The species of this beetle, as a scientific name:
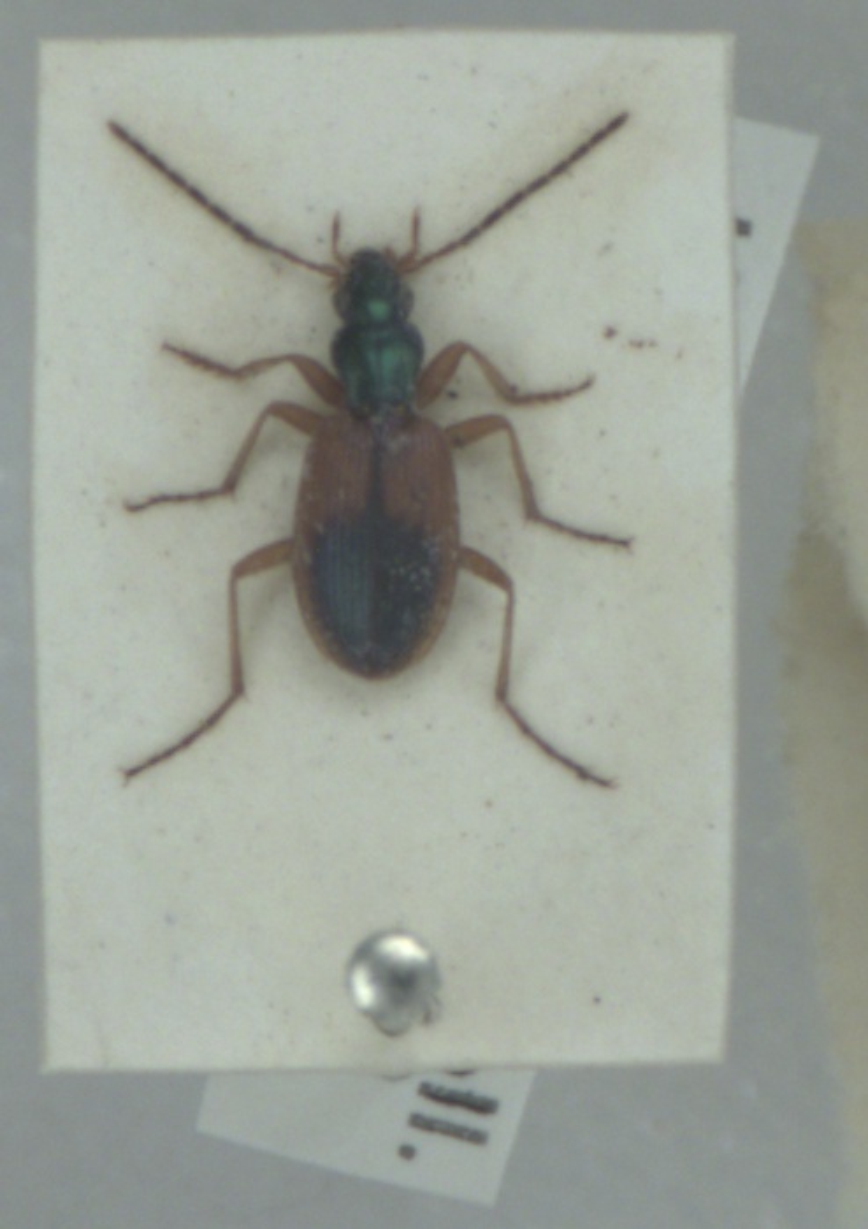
Anchomenus dorsalis
